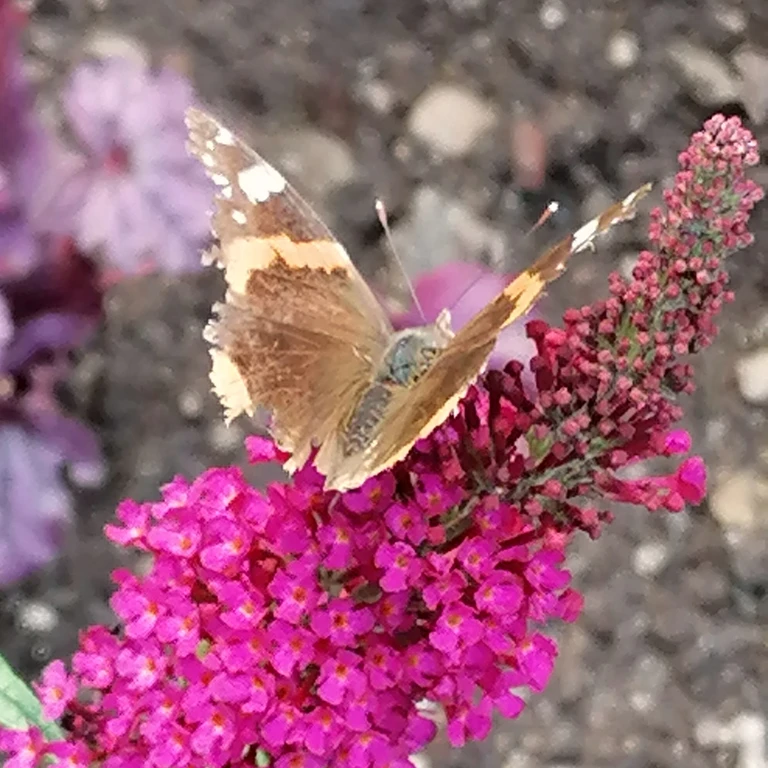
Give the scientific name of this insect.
Vanessa atalanta
